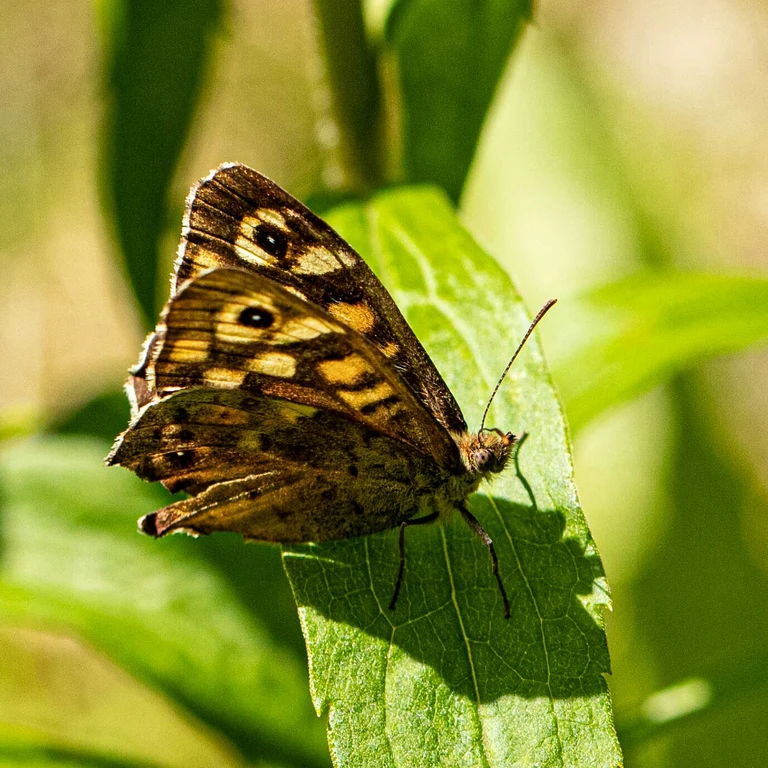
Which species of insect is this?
Pararge aegeria
